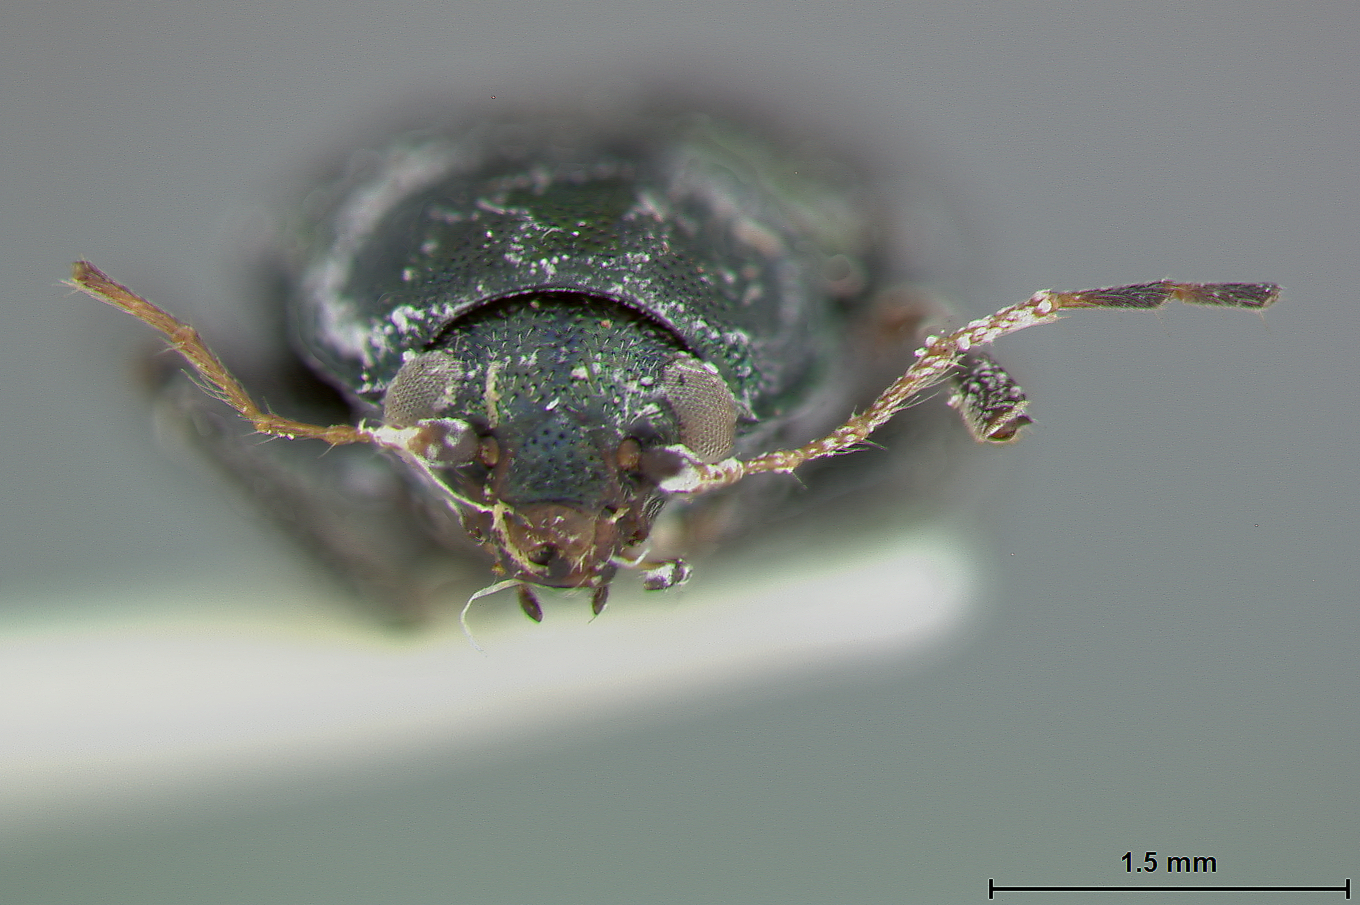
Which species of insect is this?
Colaspis suggona
